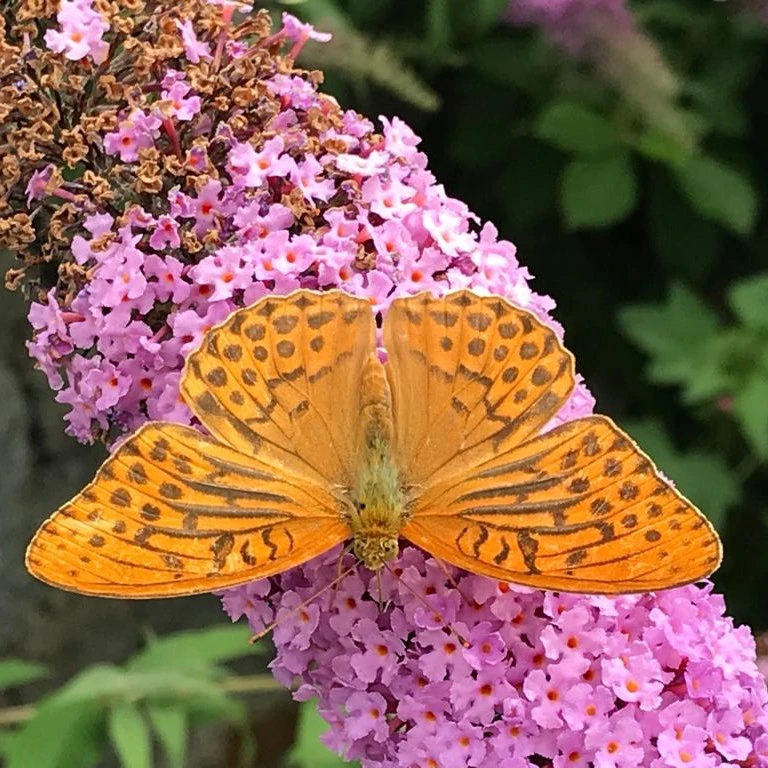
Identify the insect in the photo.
Argynnis paphia
